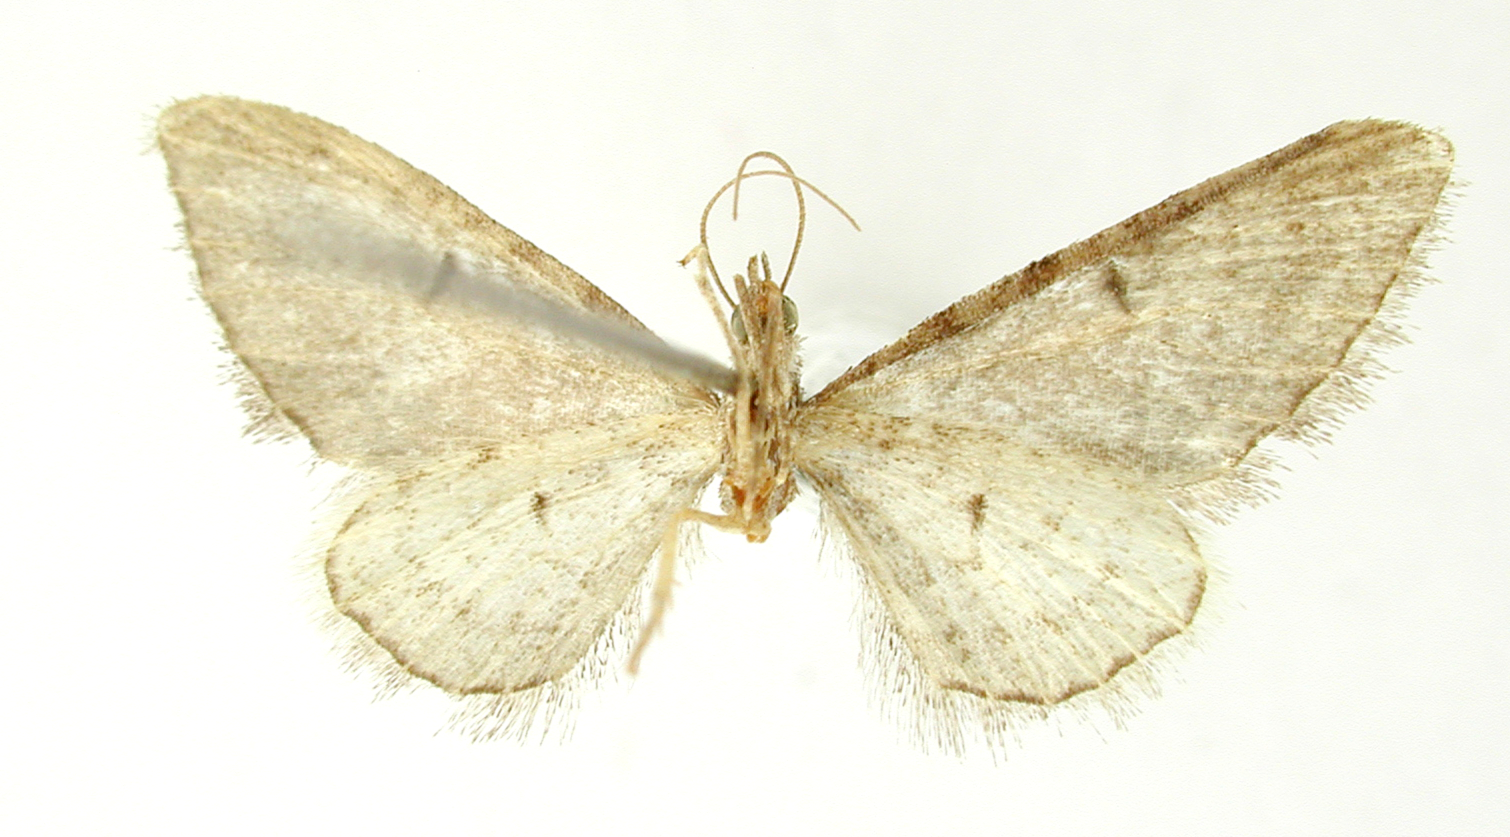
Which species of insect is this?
Tephroclystia endotherma
